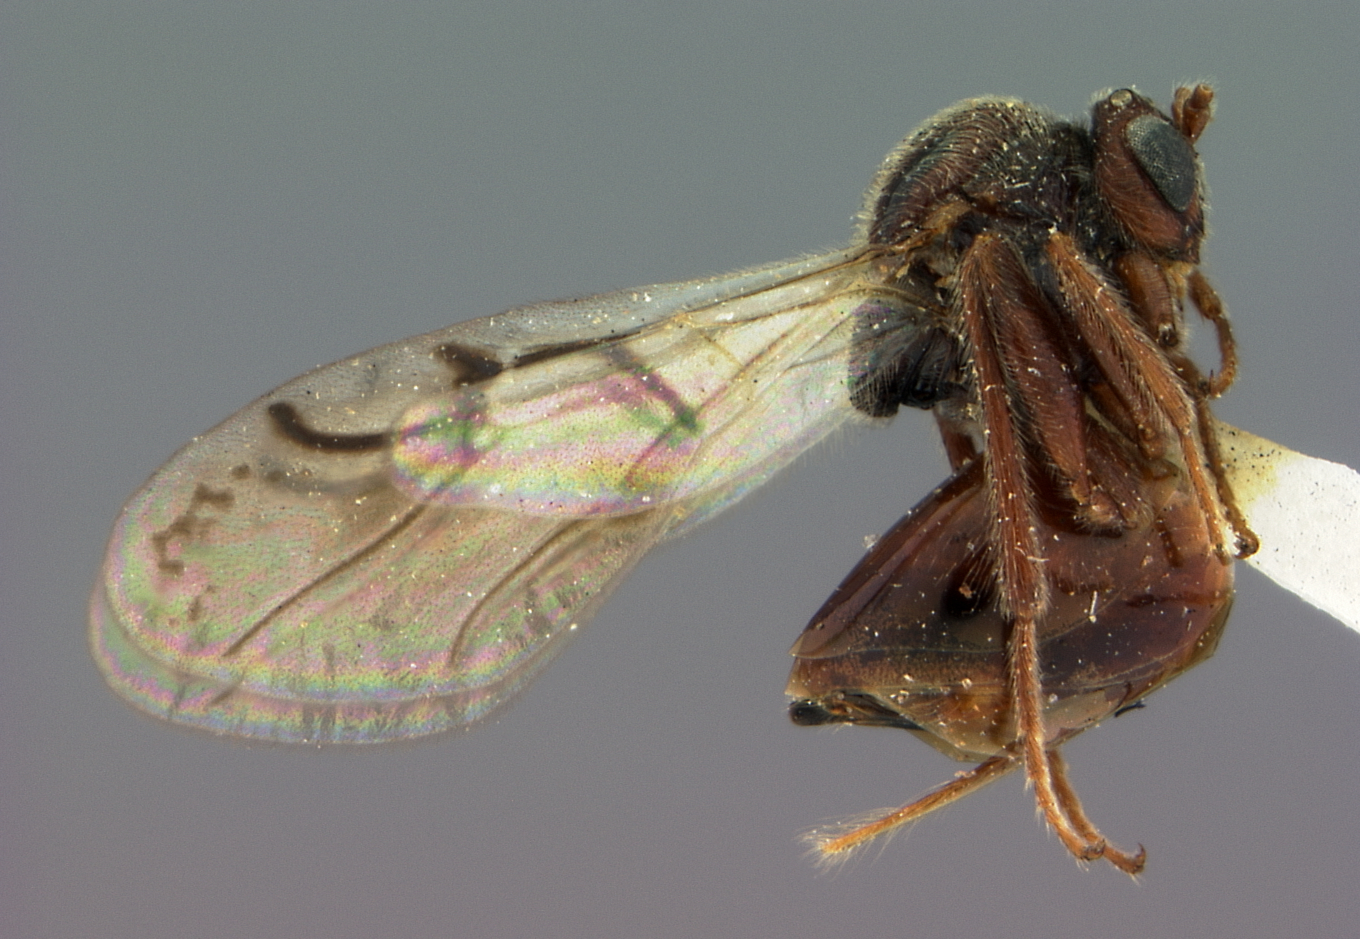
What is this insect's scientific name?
Diplolepis aggregata
